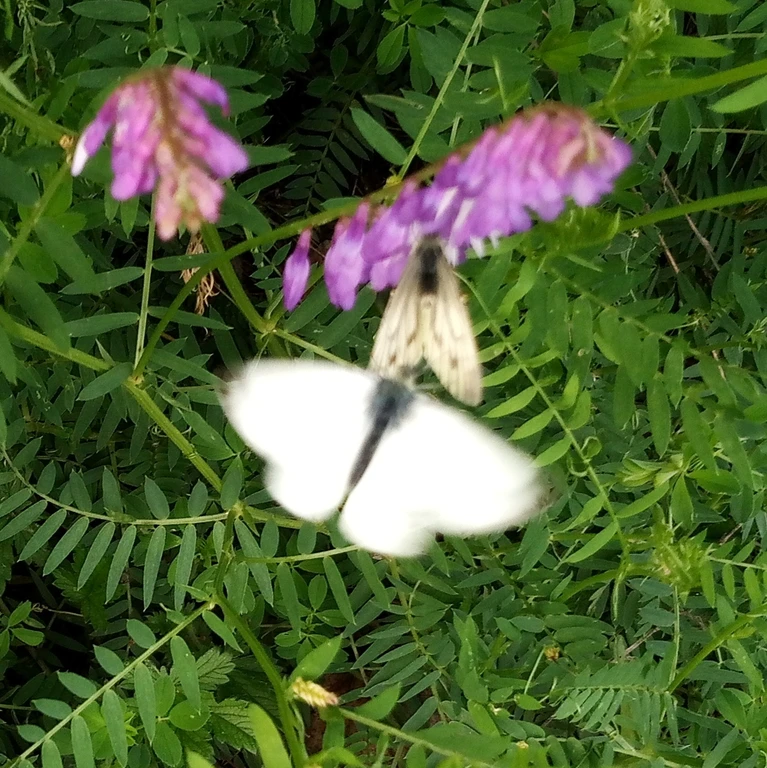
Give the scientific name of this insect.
Pieris napi
